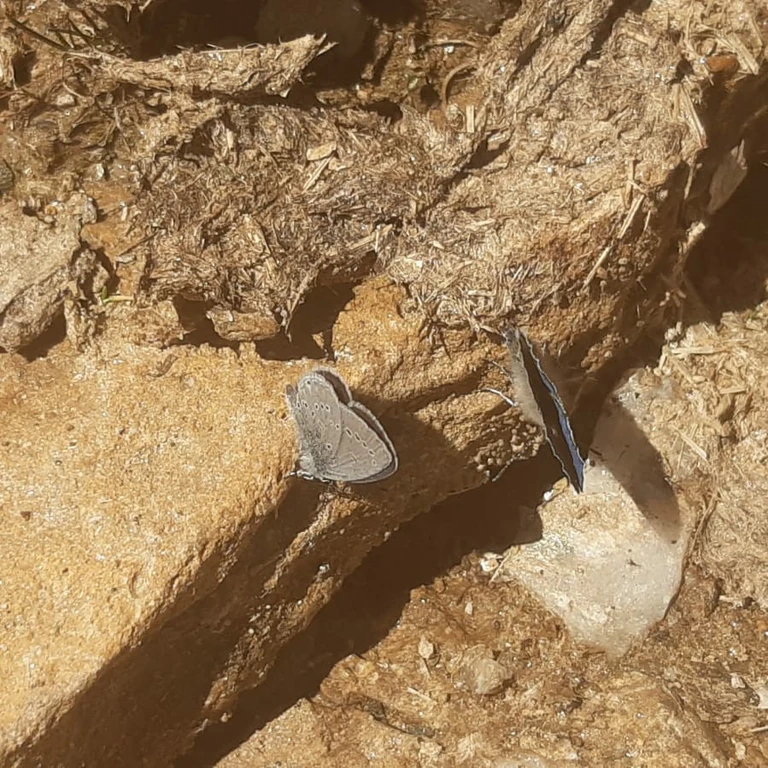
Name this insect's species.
Cupido minimus
